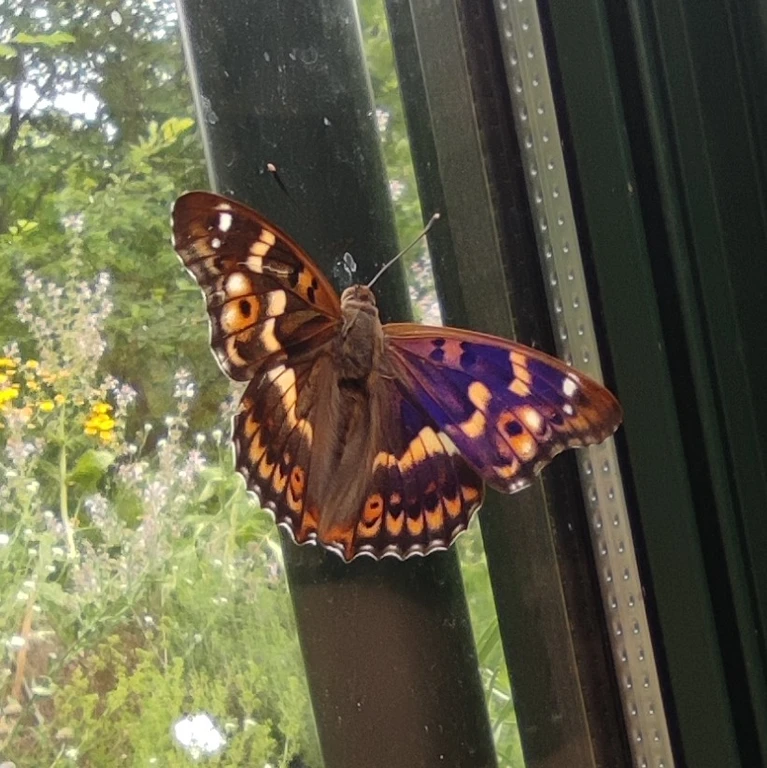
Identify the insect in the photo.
Apatura ilia
